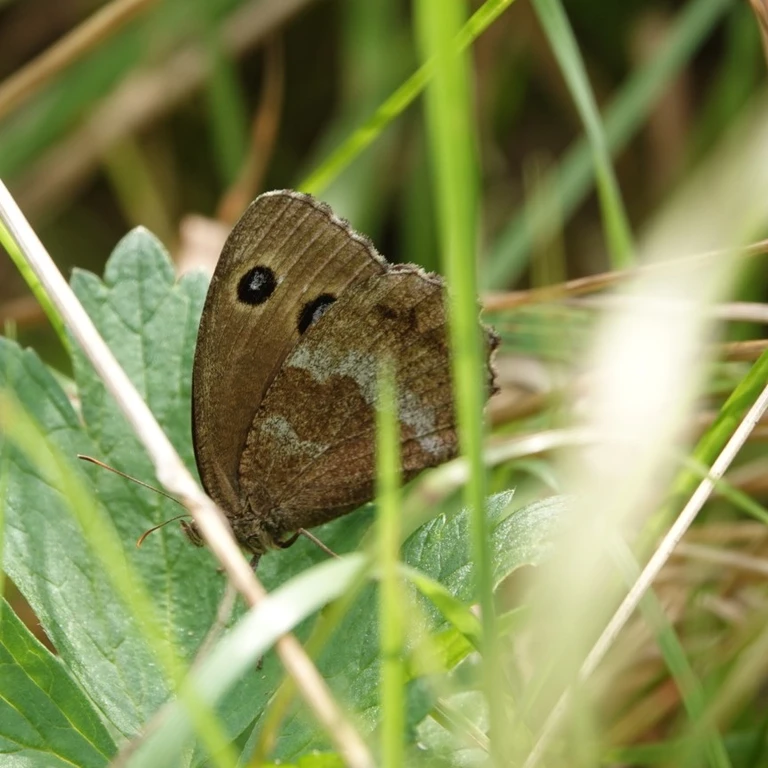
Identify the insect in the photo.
Minois dryas
